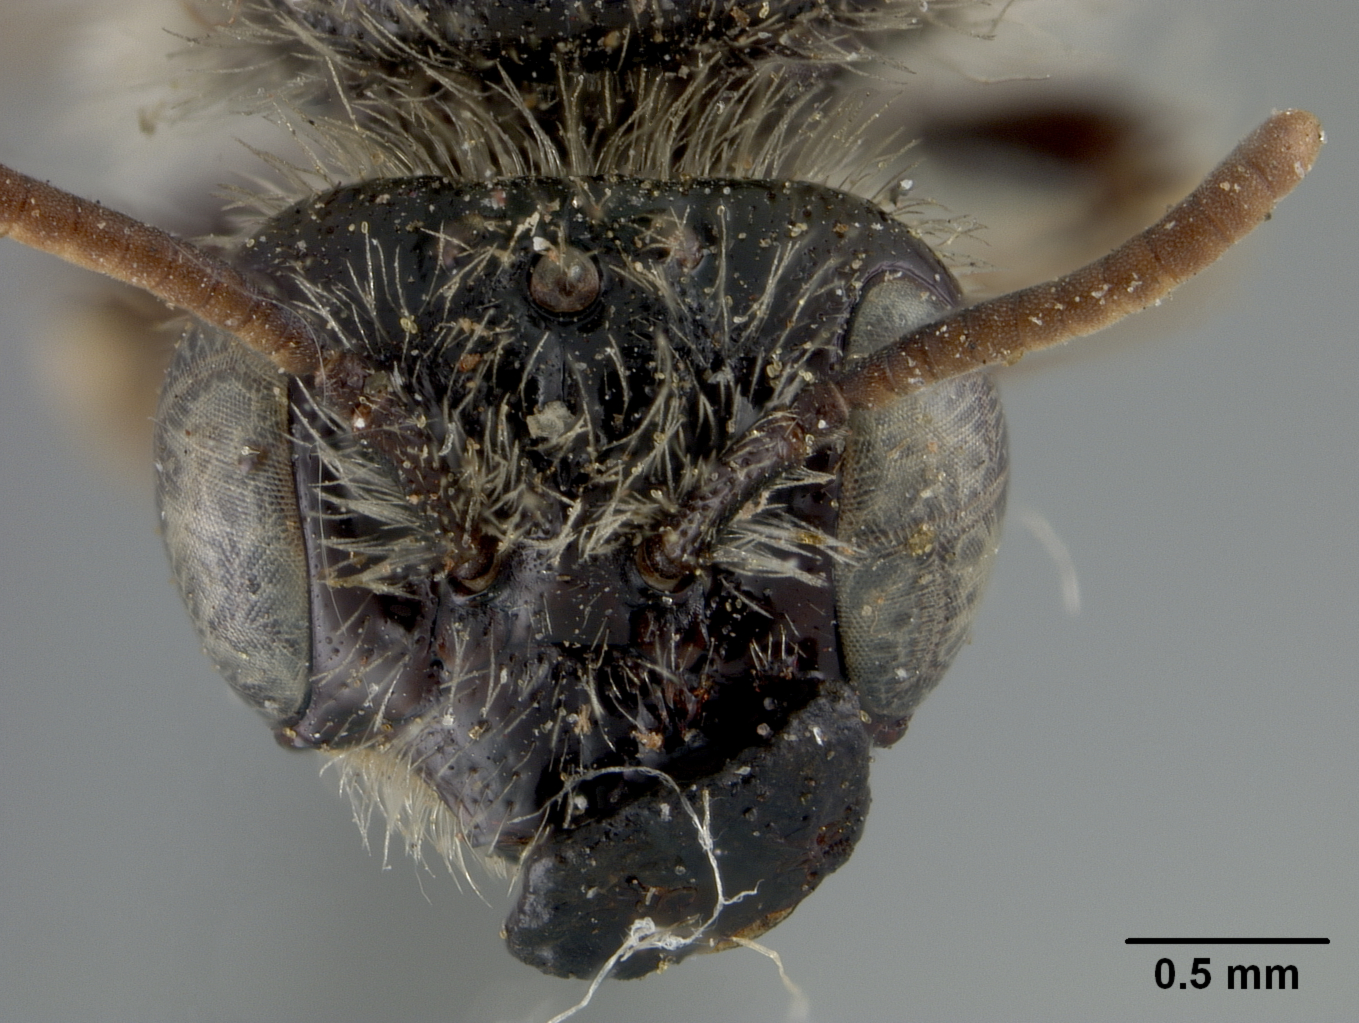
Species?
Calliopsis personatus
